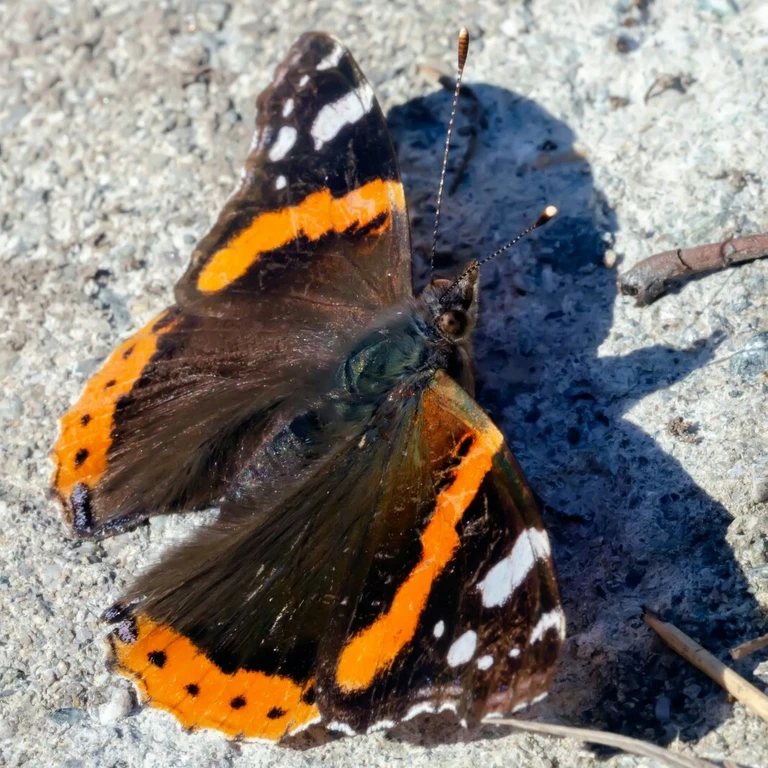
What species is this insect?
Vanessa atalanta
